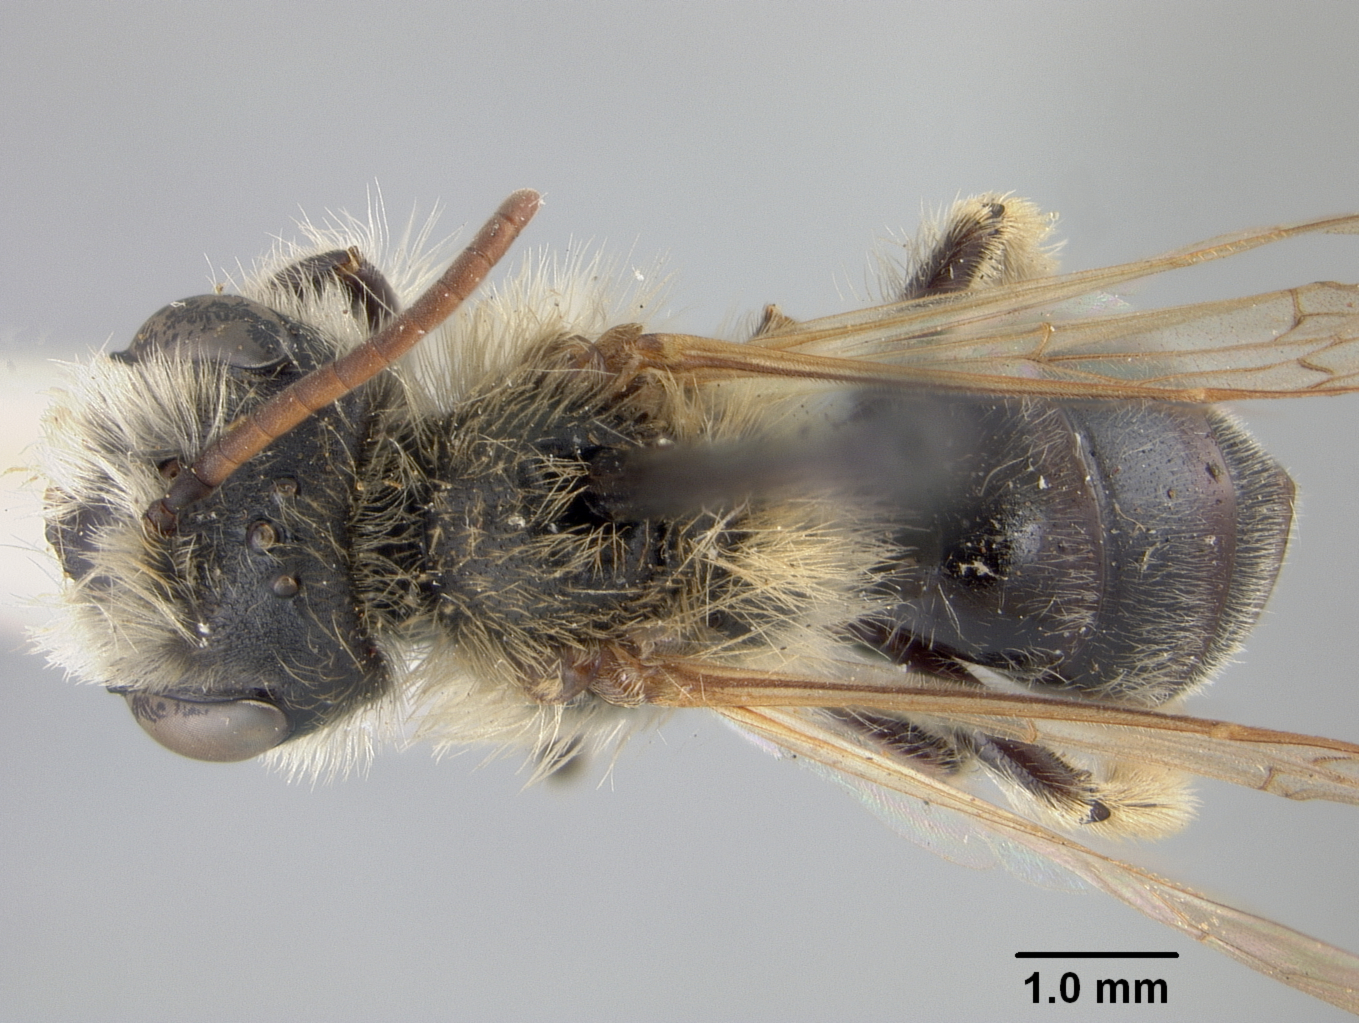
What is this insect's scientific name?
Andrena subaustraliformis
